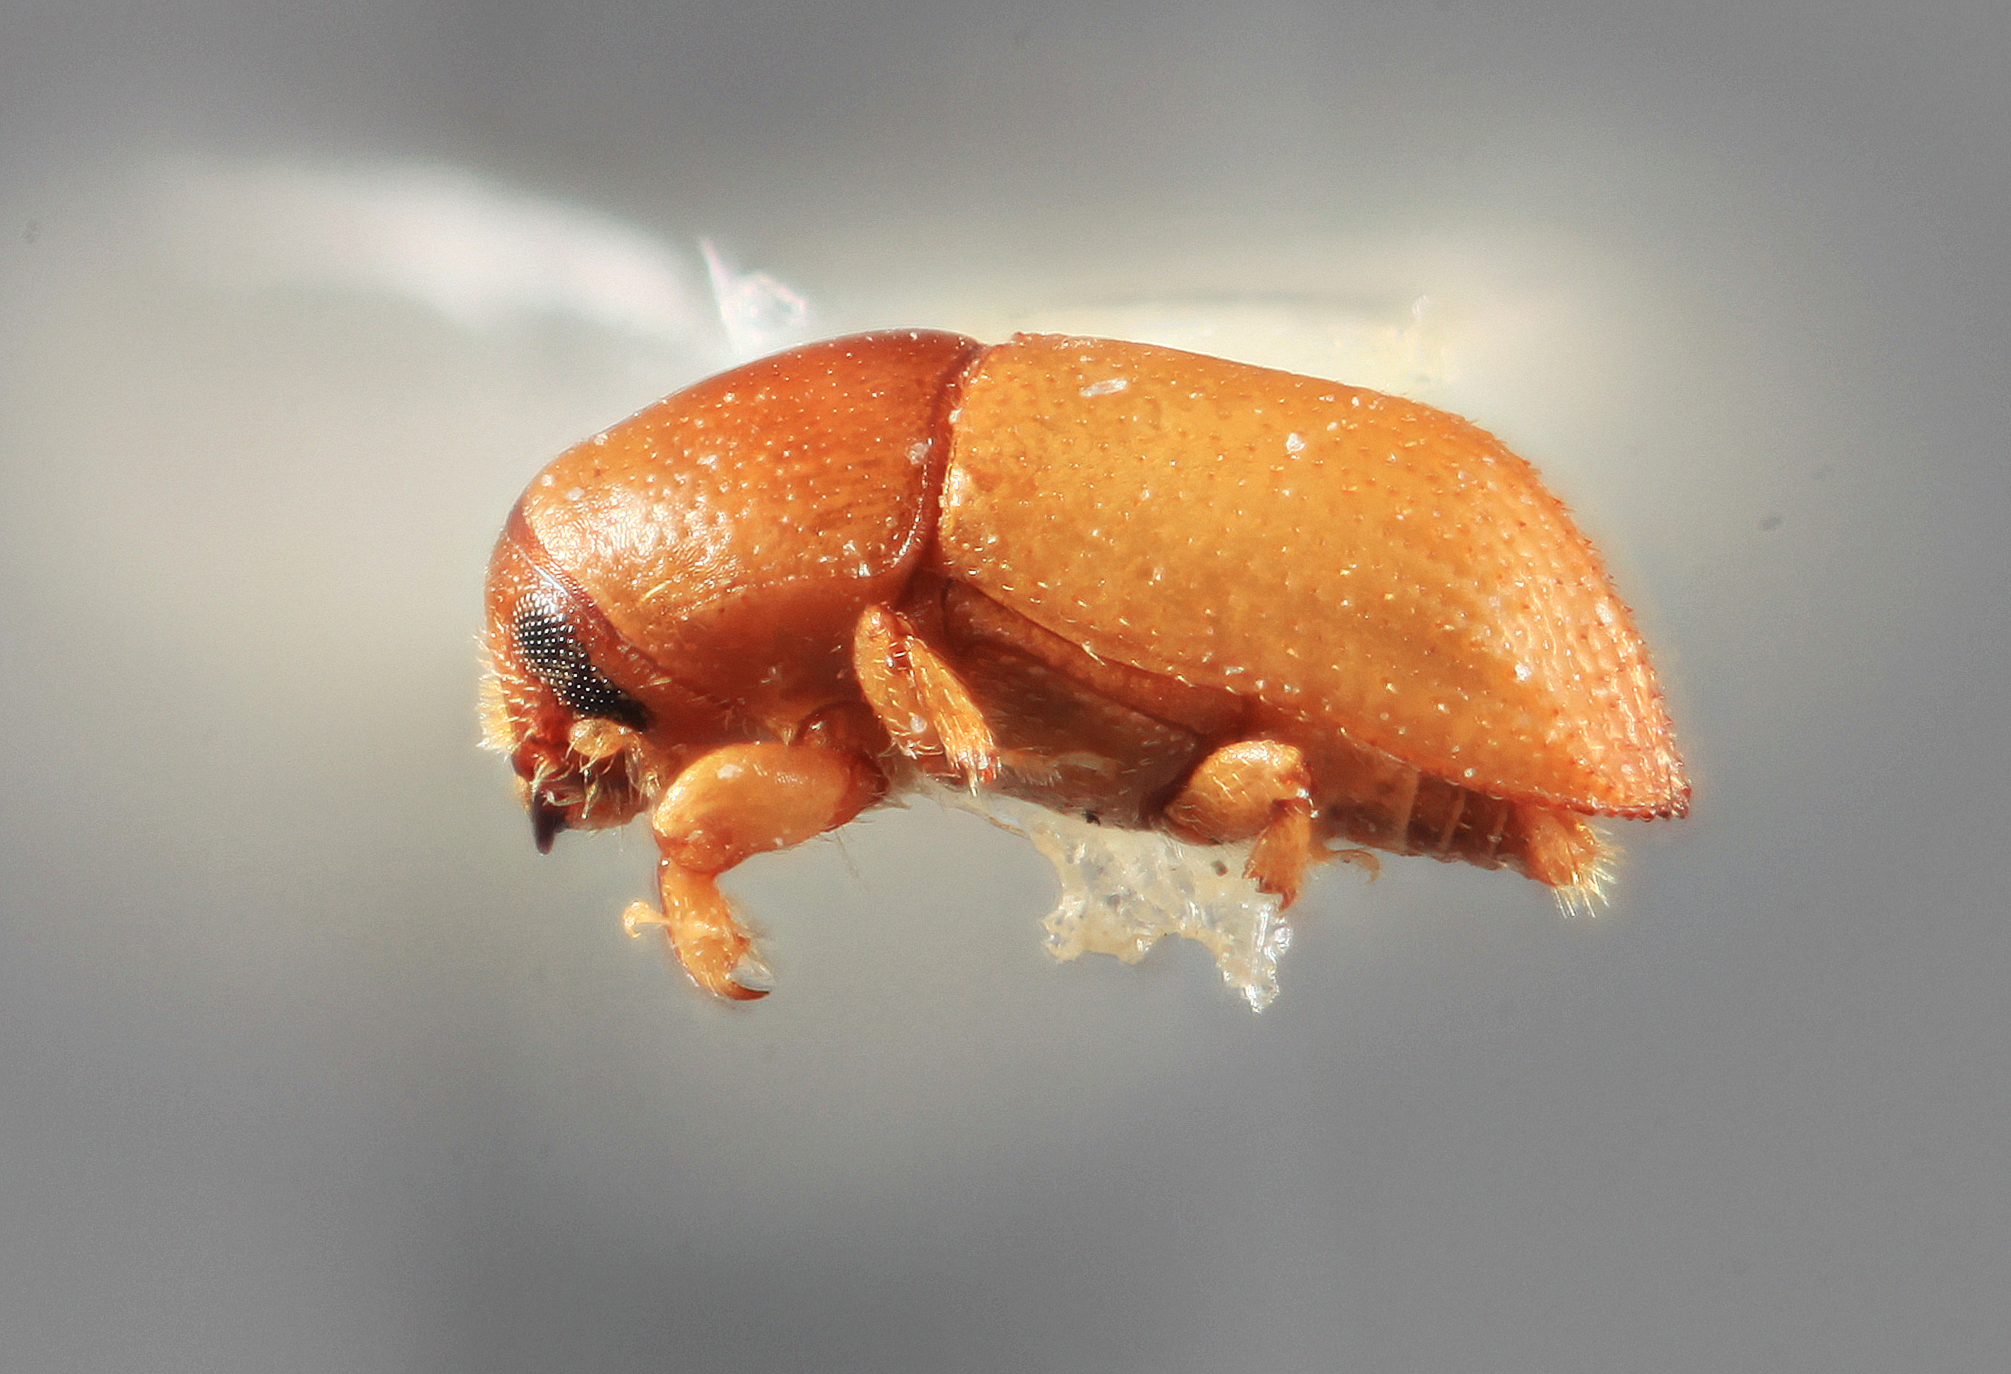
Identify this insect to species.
Cnemonyx equihuai
